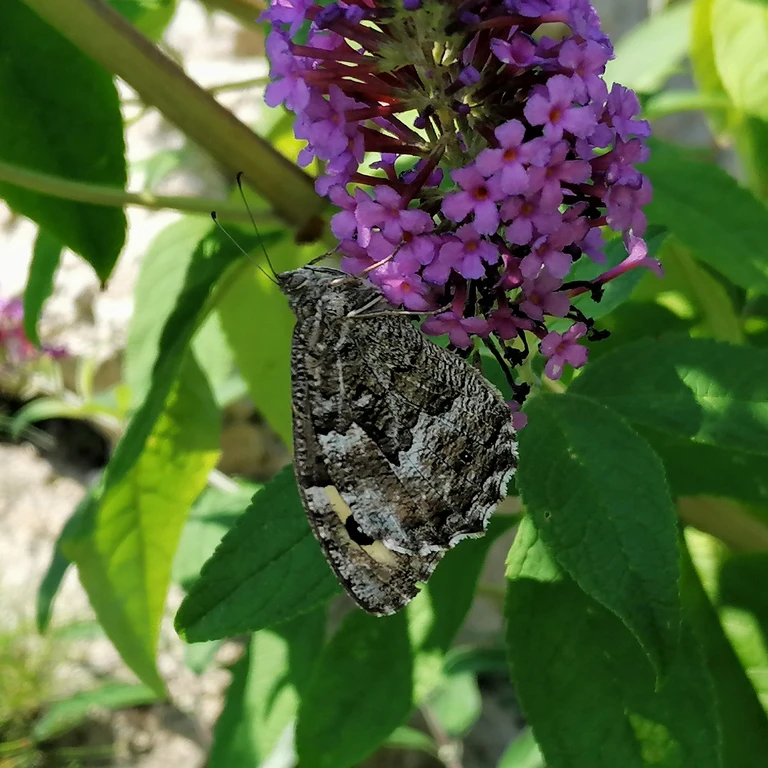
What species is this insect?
Hipparchia semele
